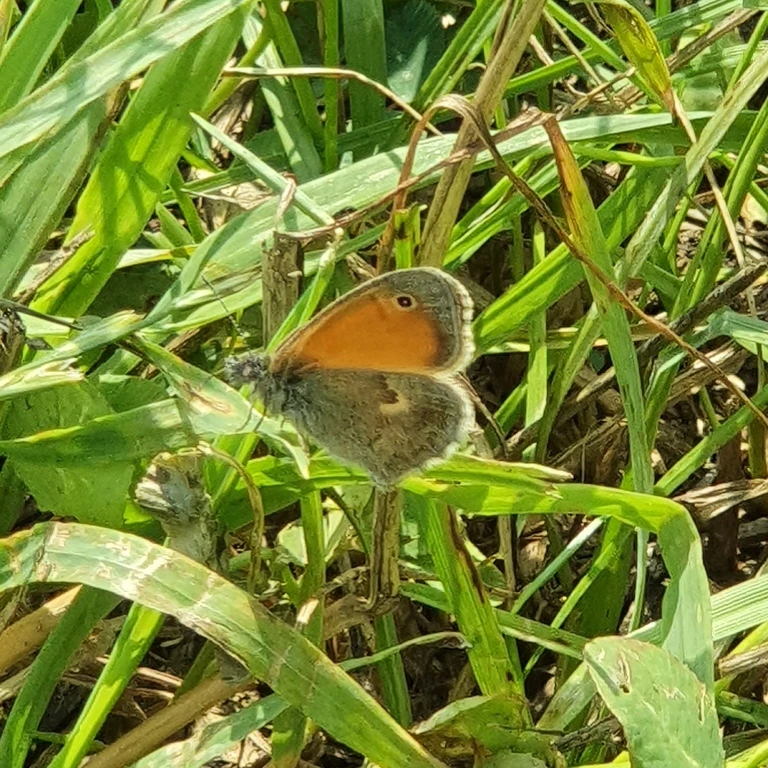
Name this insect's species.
Coenonympha pamphilus
